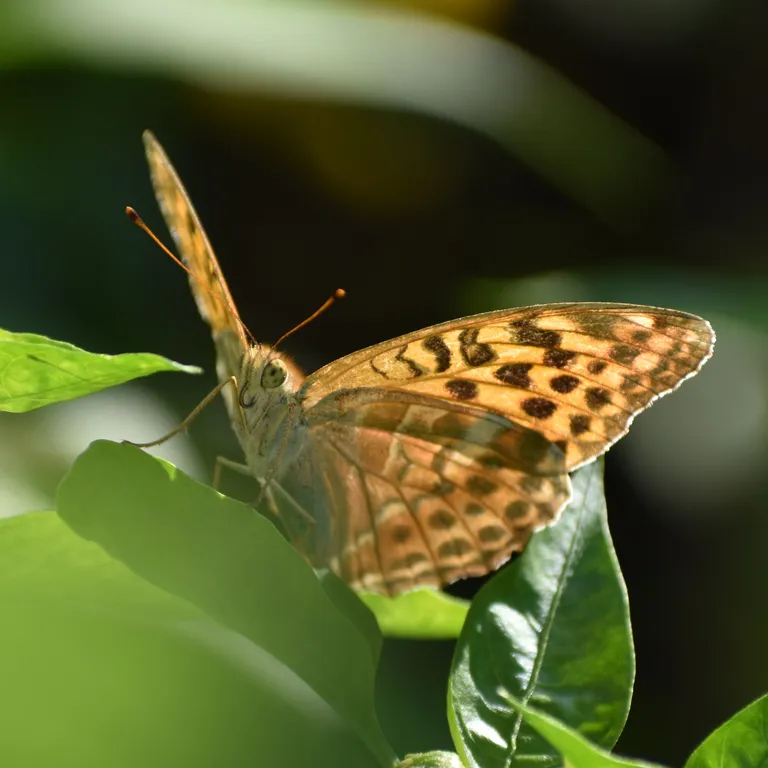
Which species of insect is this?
Argynnis paphia
